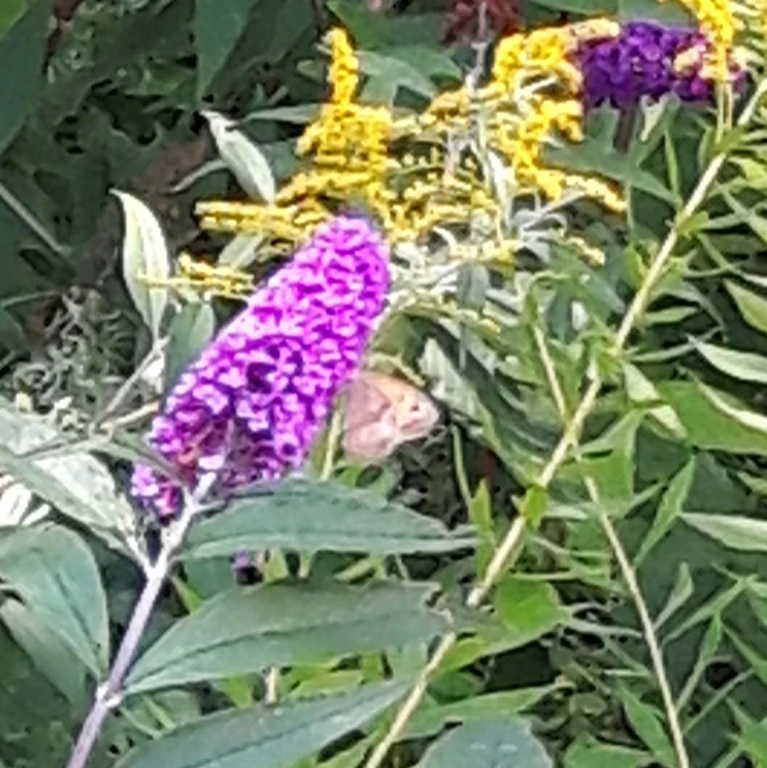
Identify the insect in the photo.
Maniola jurtina
